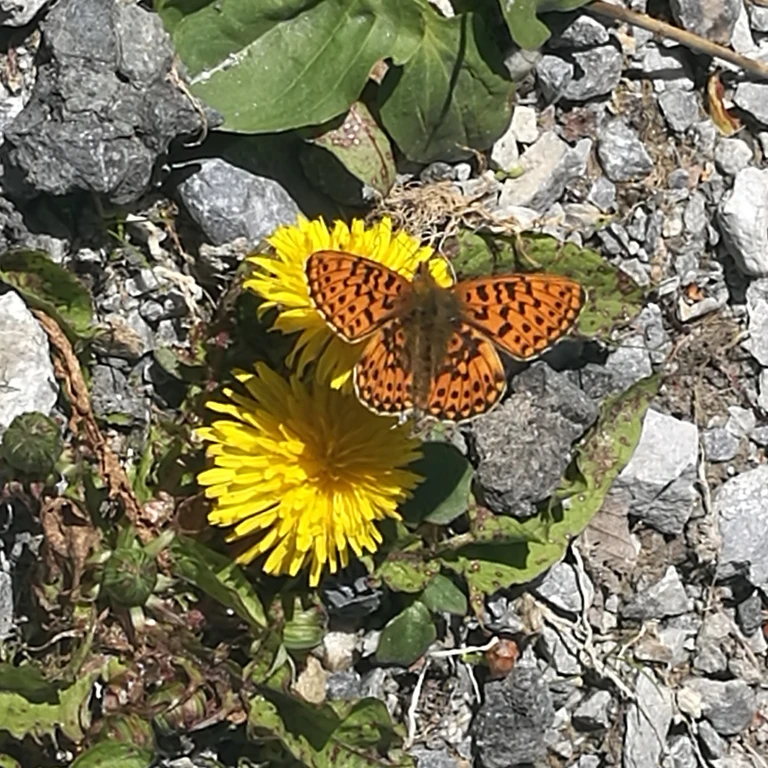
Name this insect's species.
Boloria euphrosyne (also Clossiana euphrosyne)
